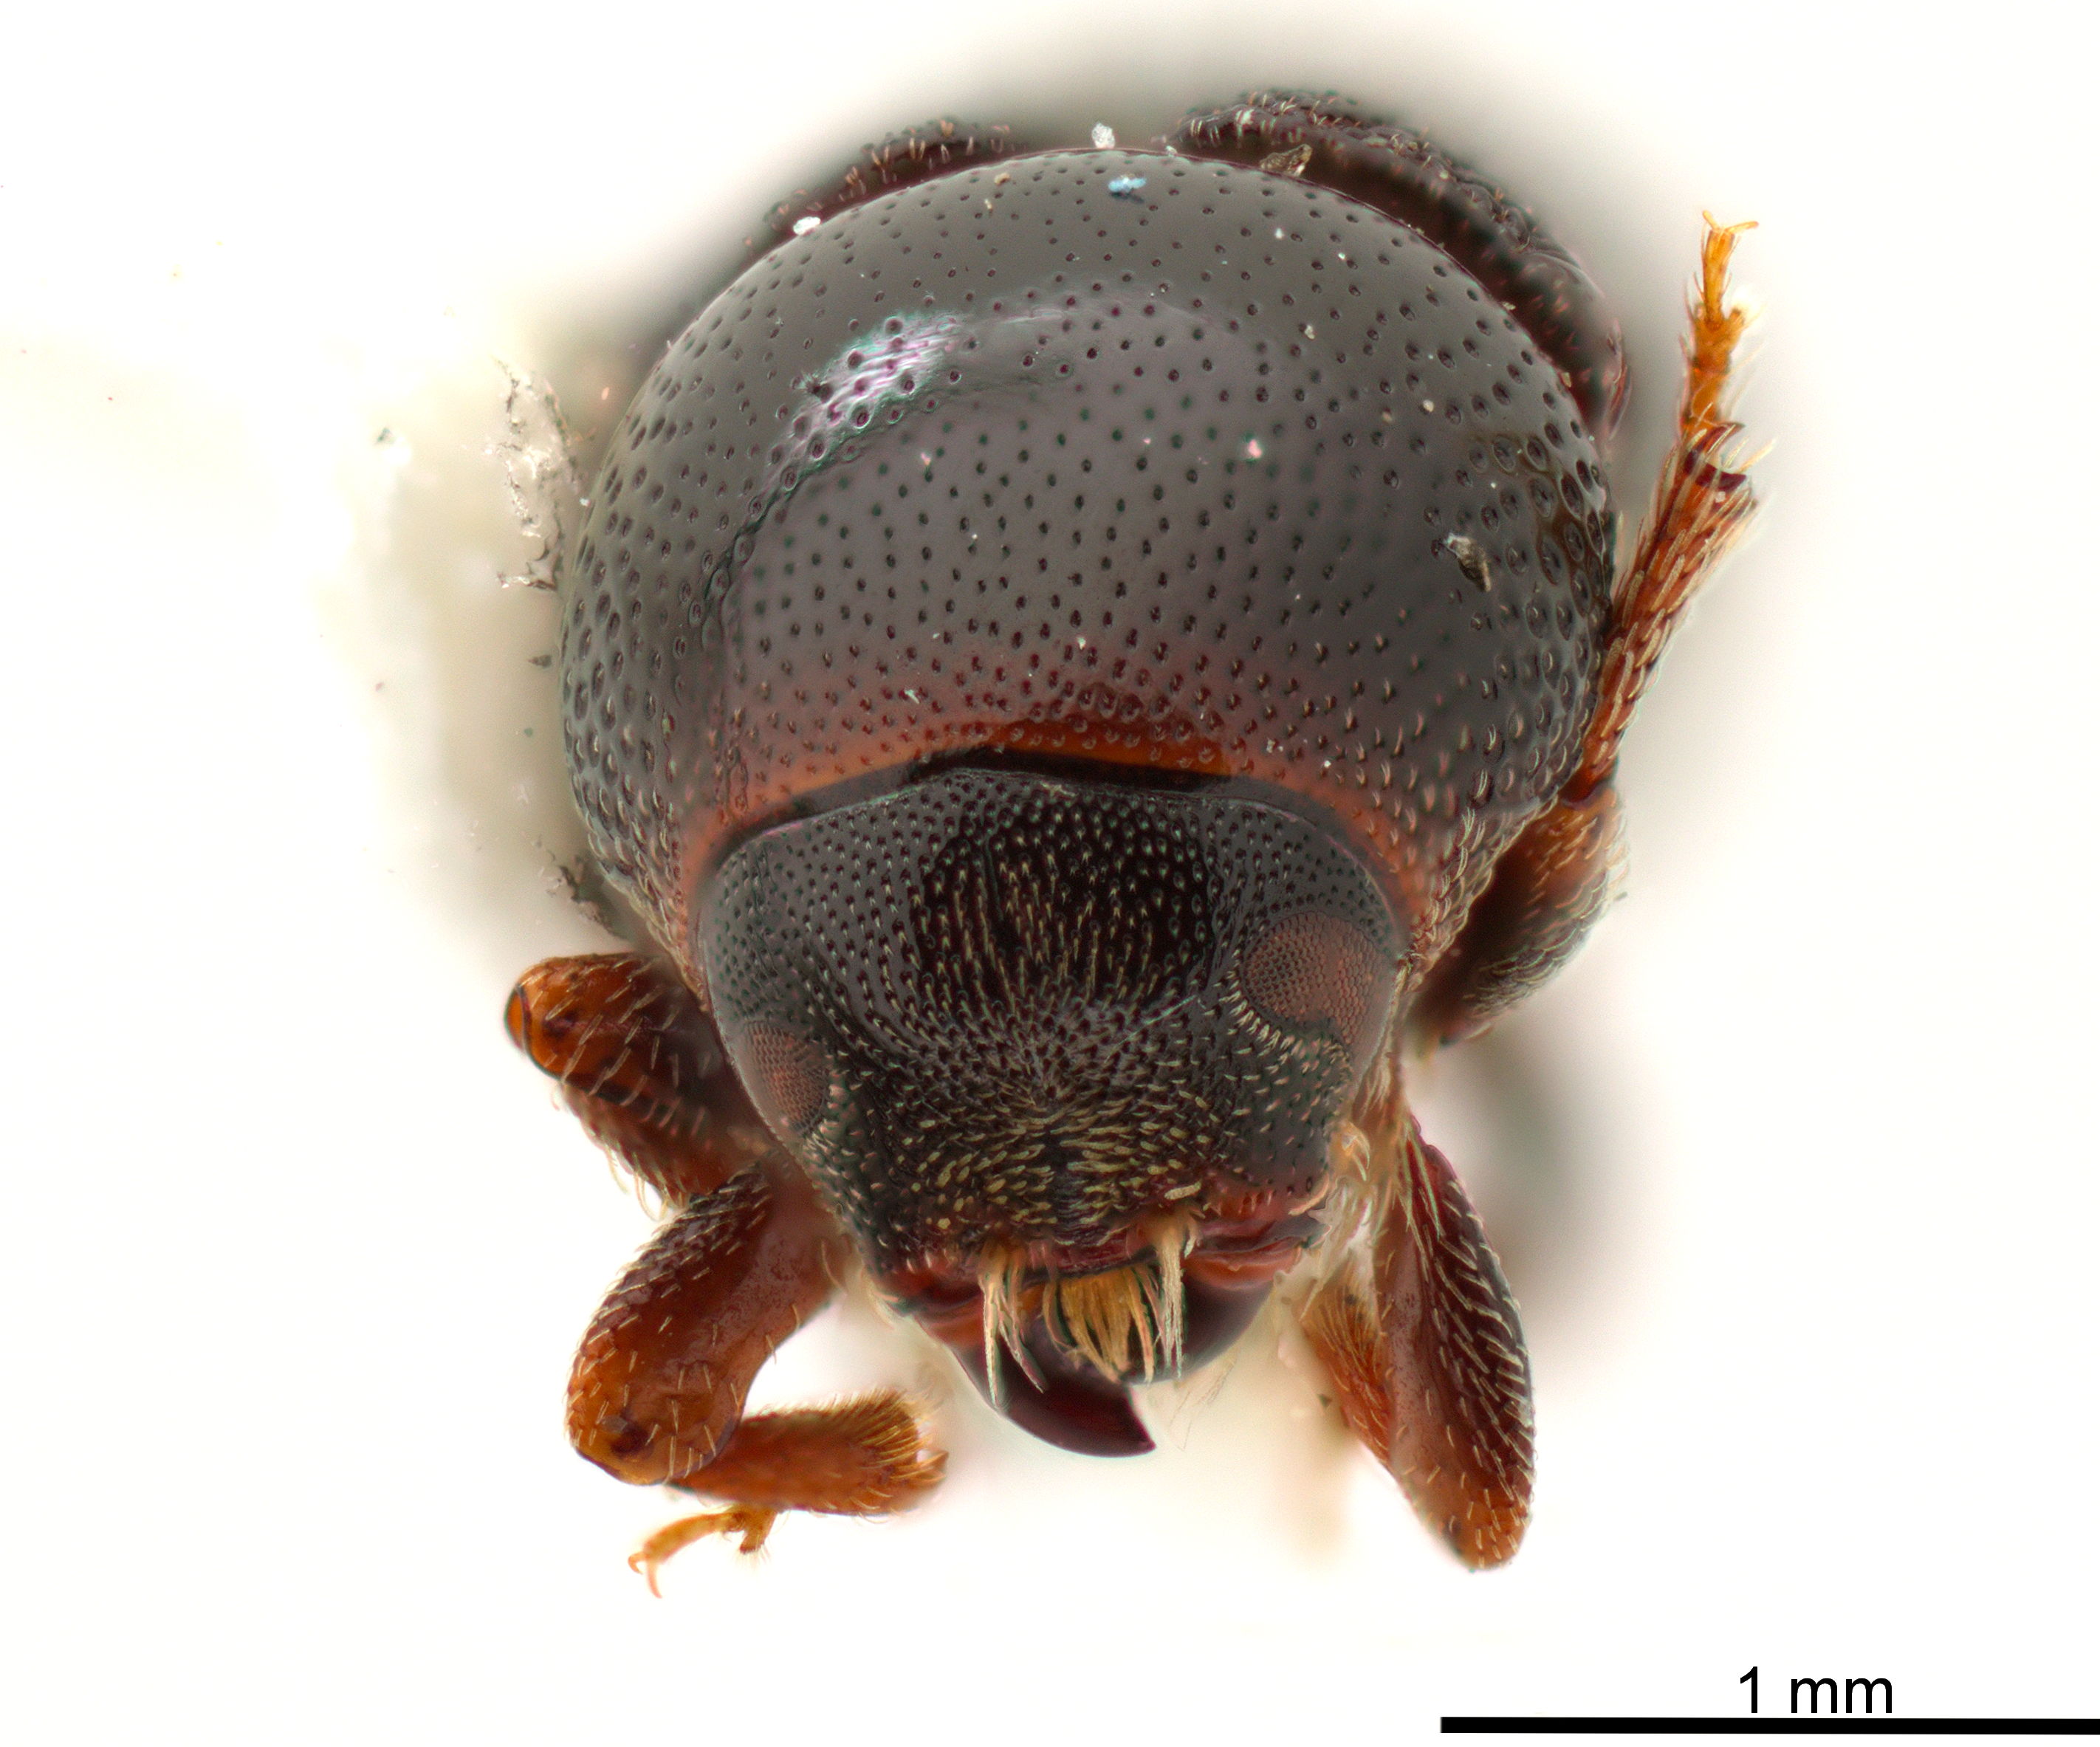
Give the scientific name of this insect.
Scolytopsis orinocanus
